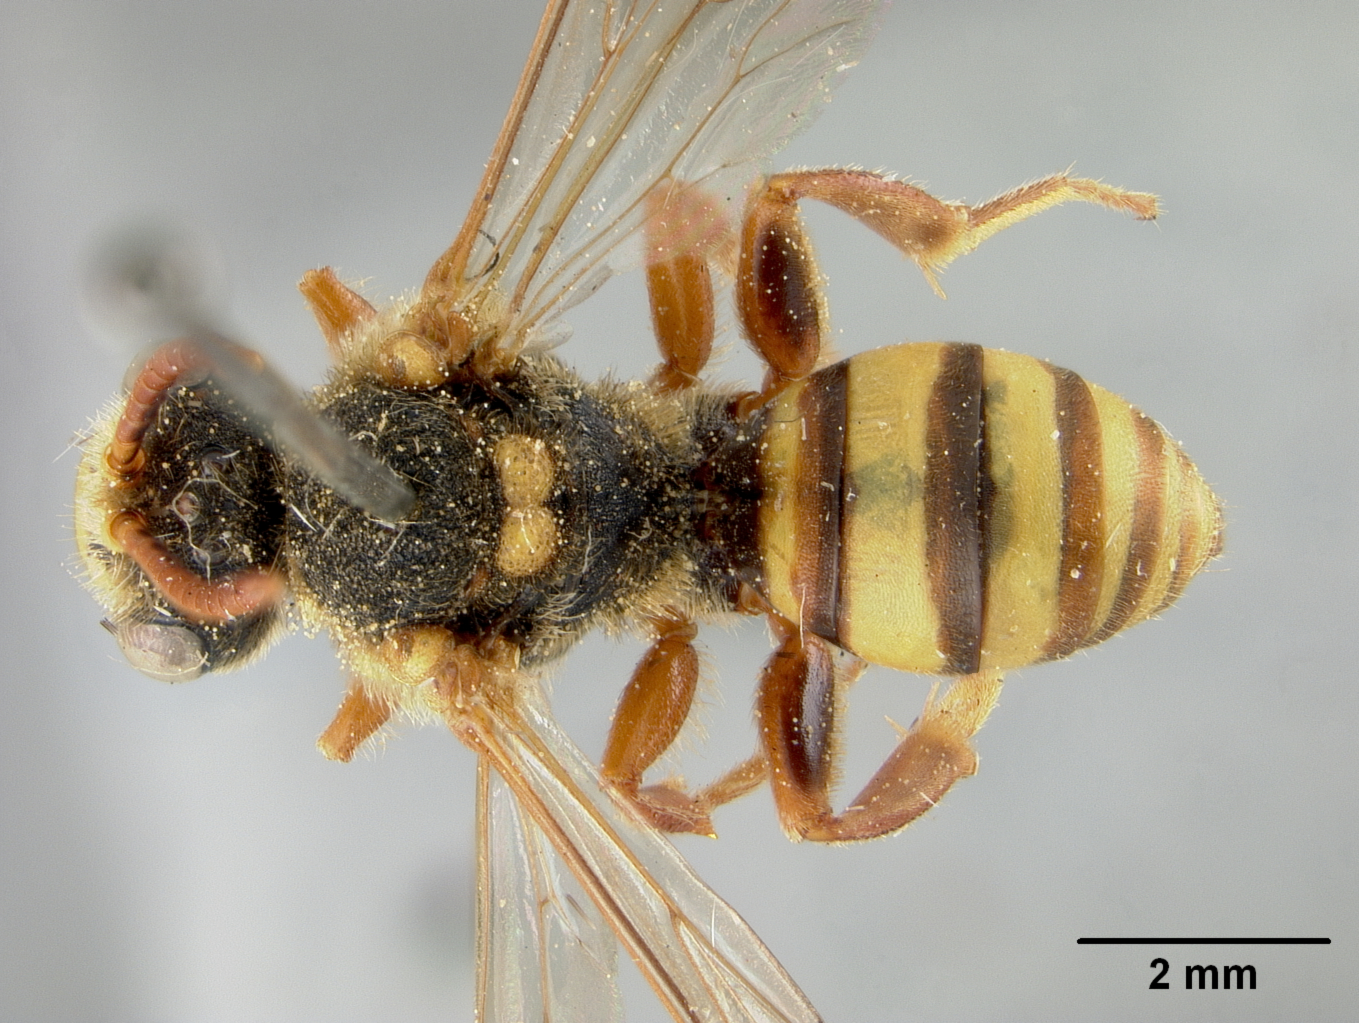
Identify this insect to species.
Nomada ednae
